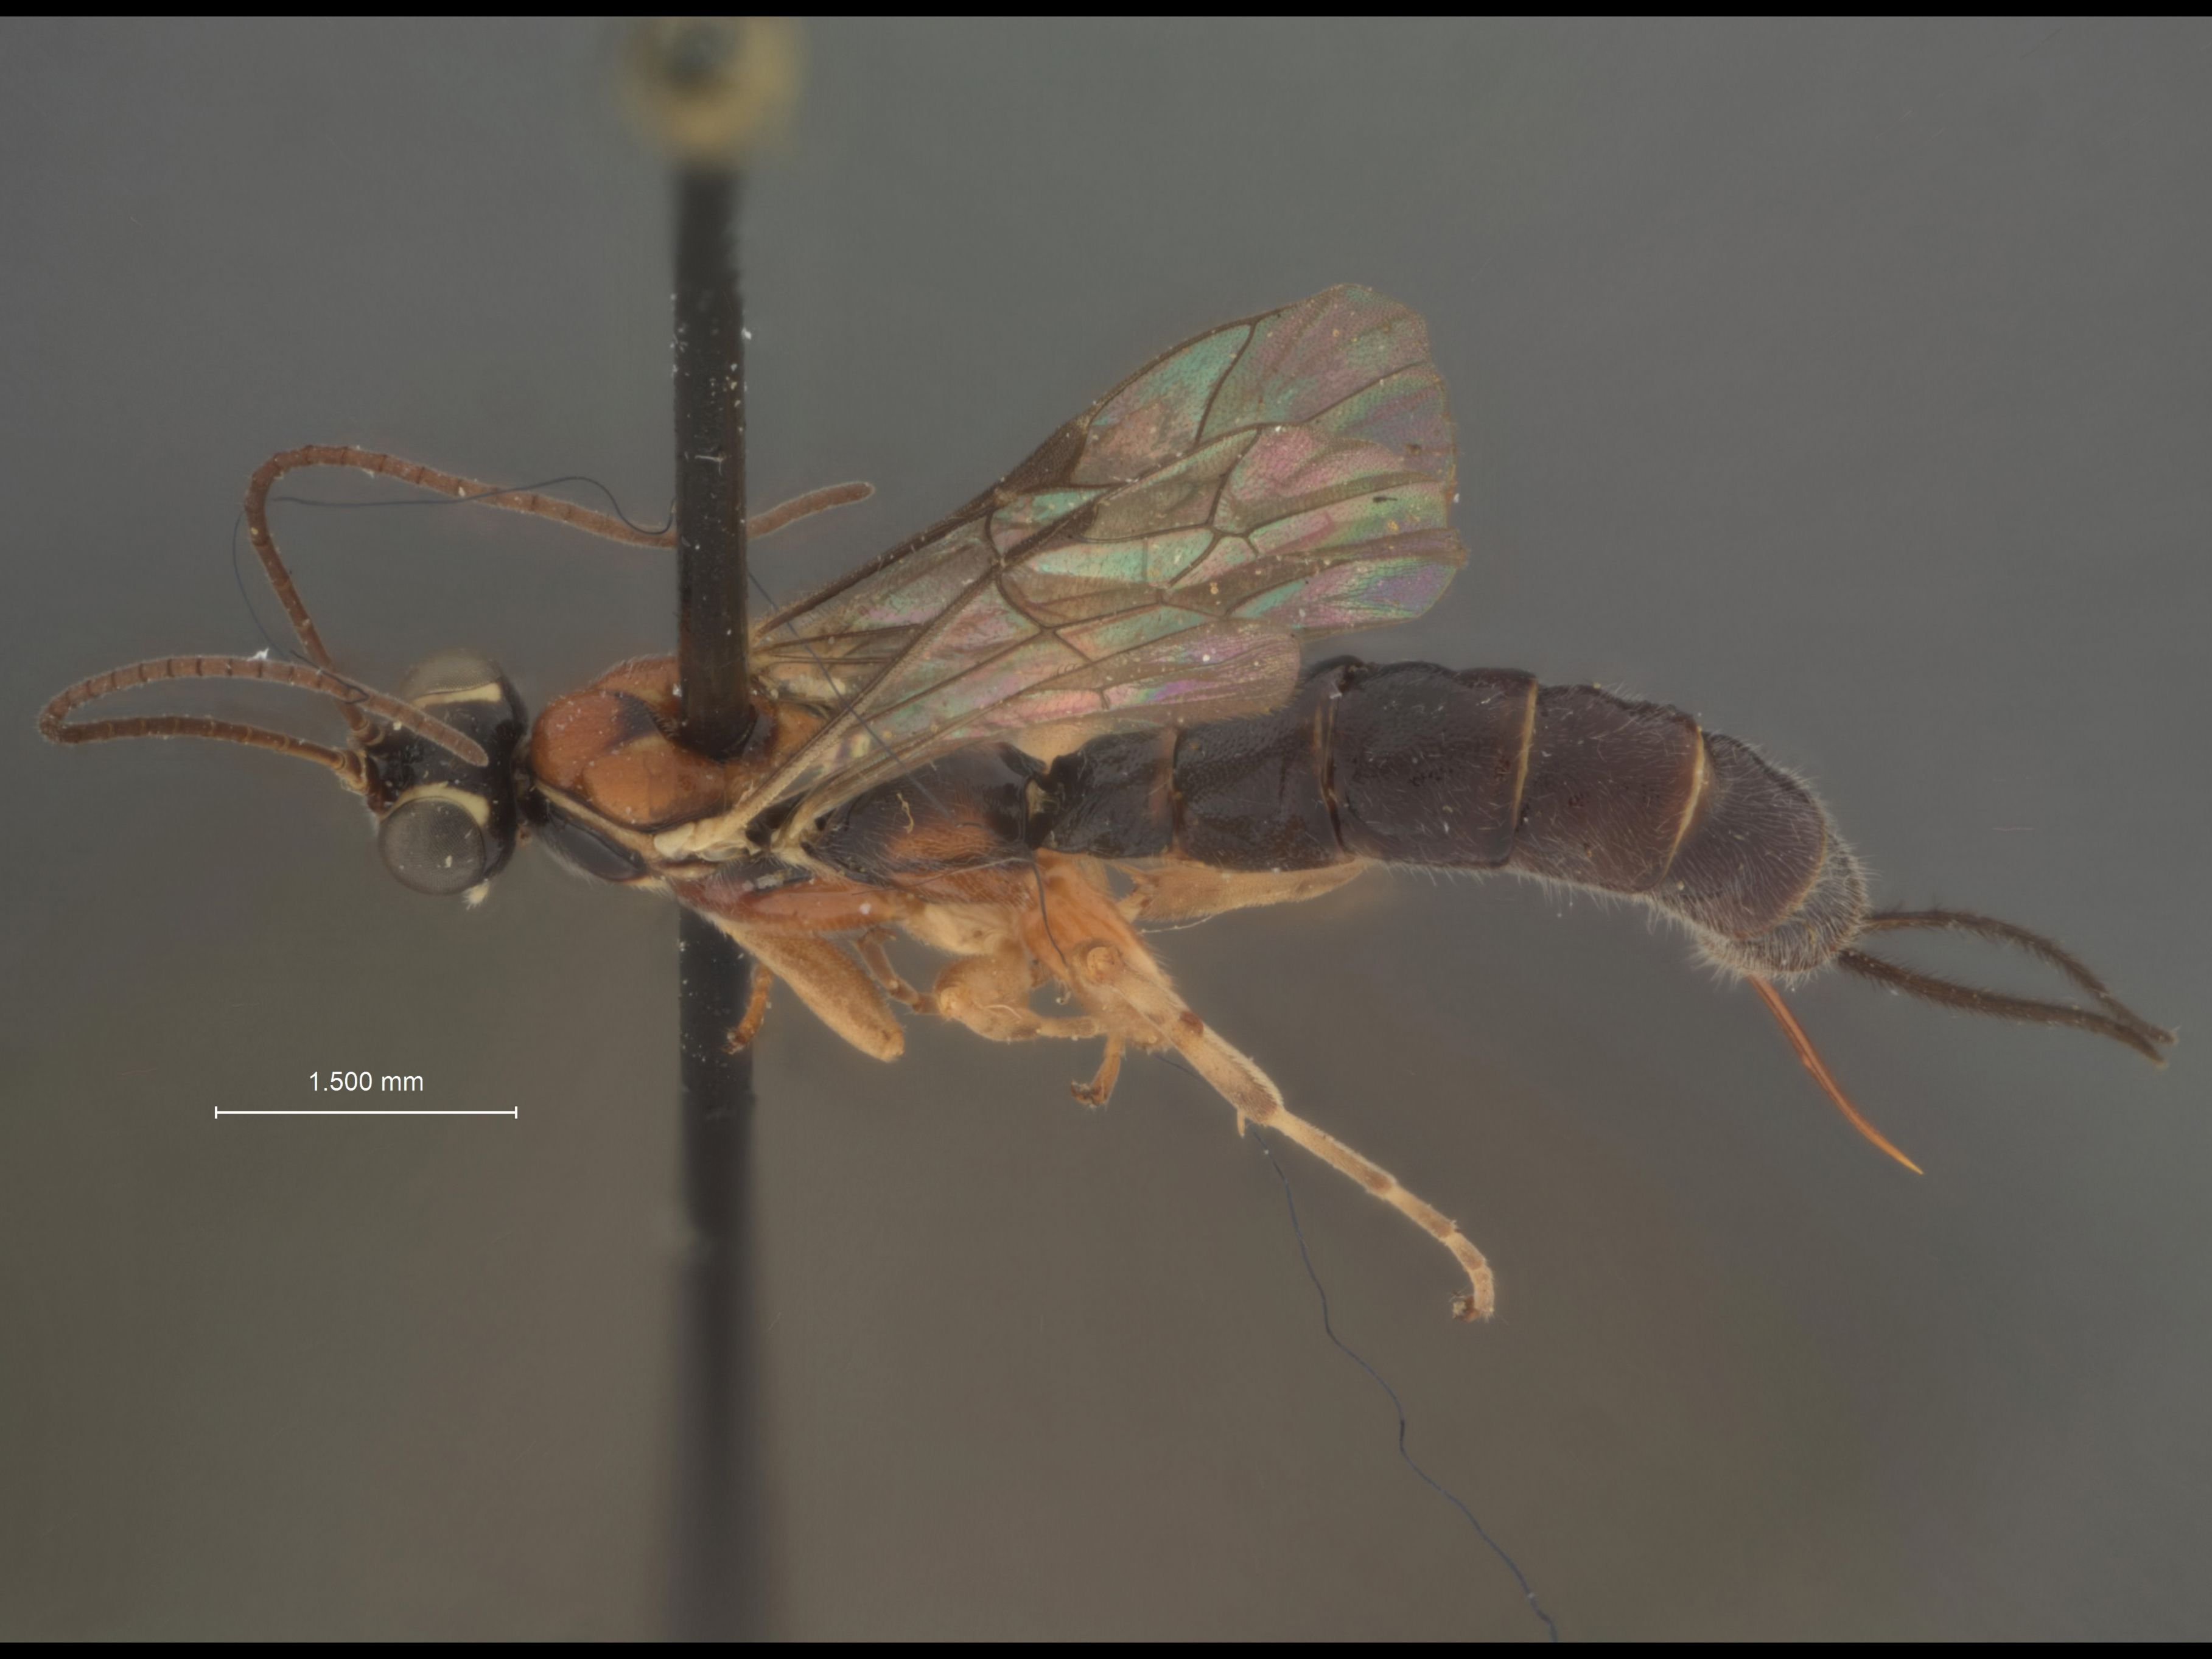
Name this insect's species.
Clistopyga manni
